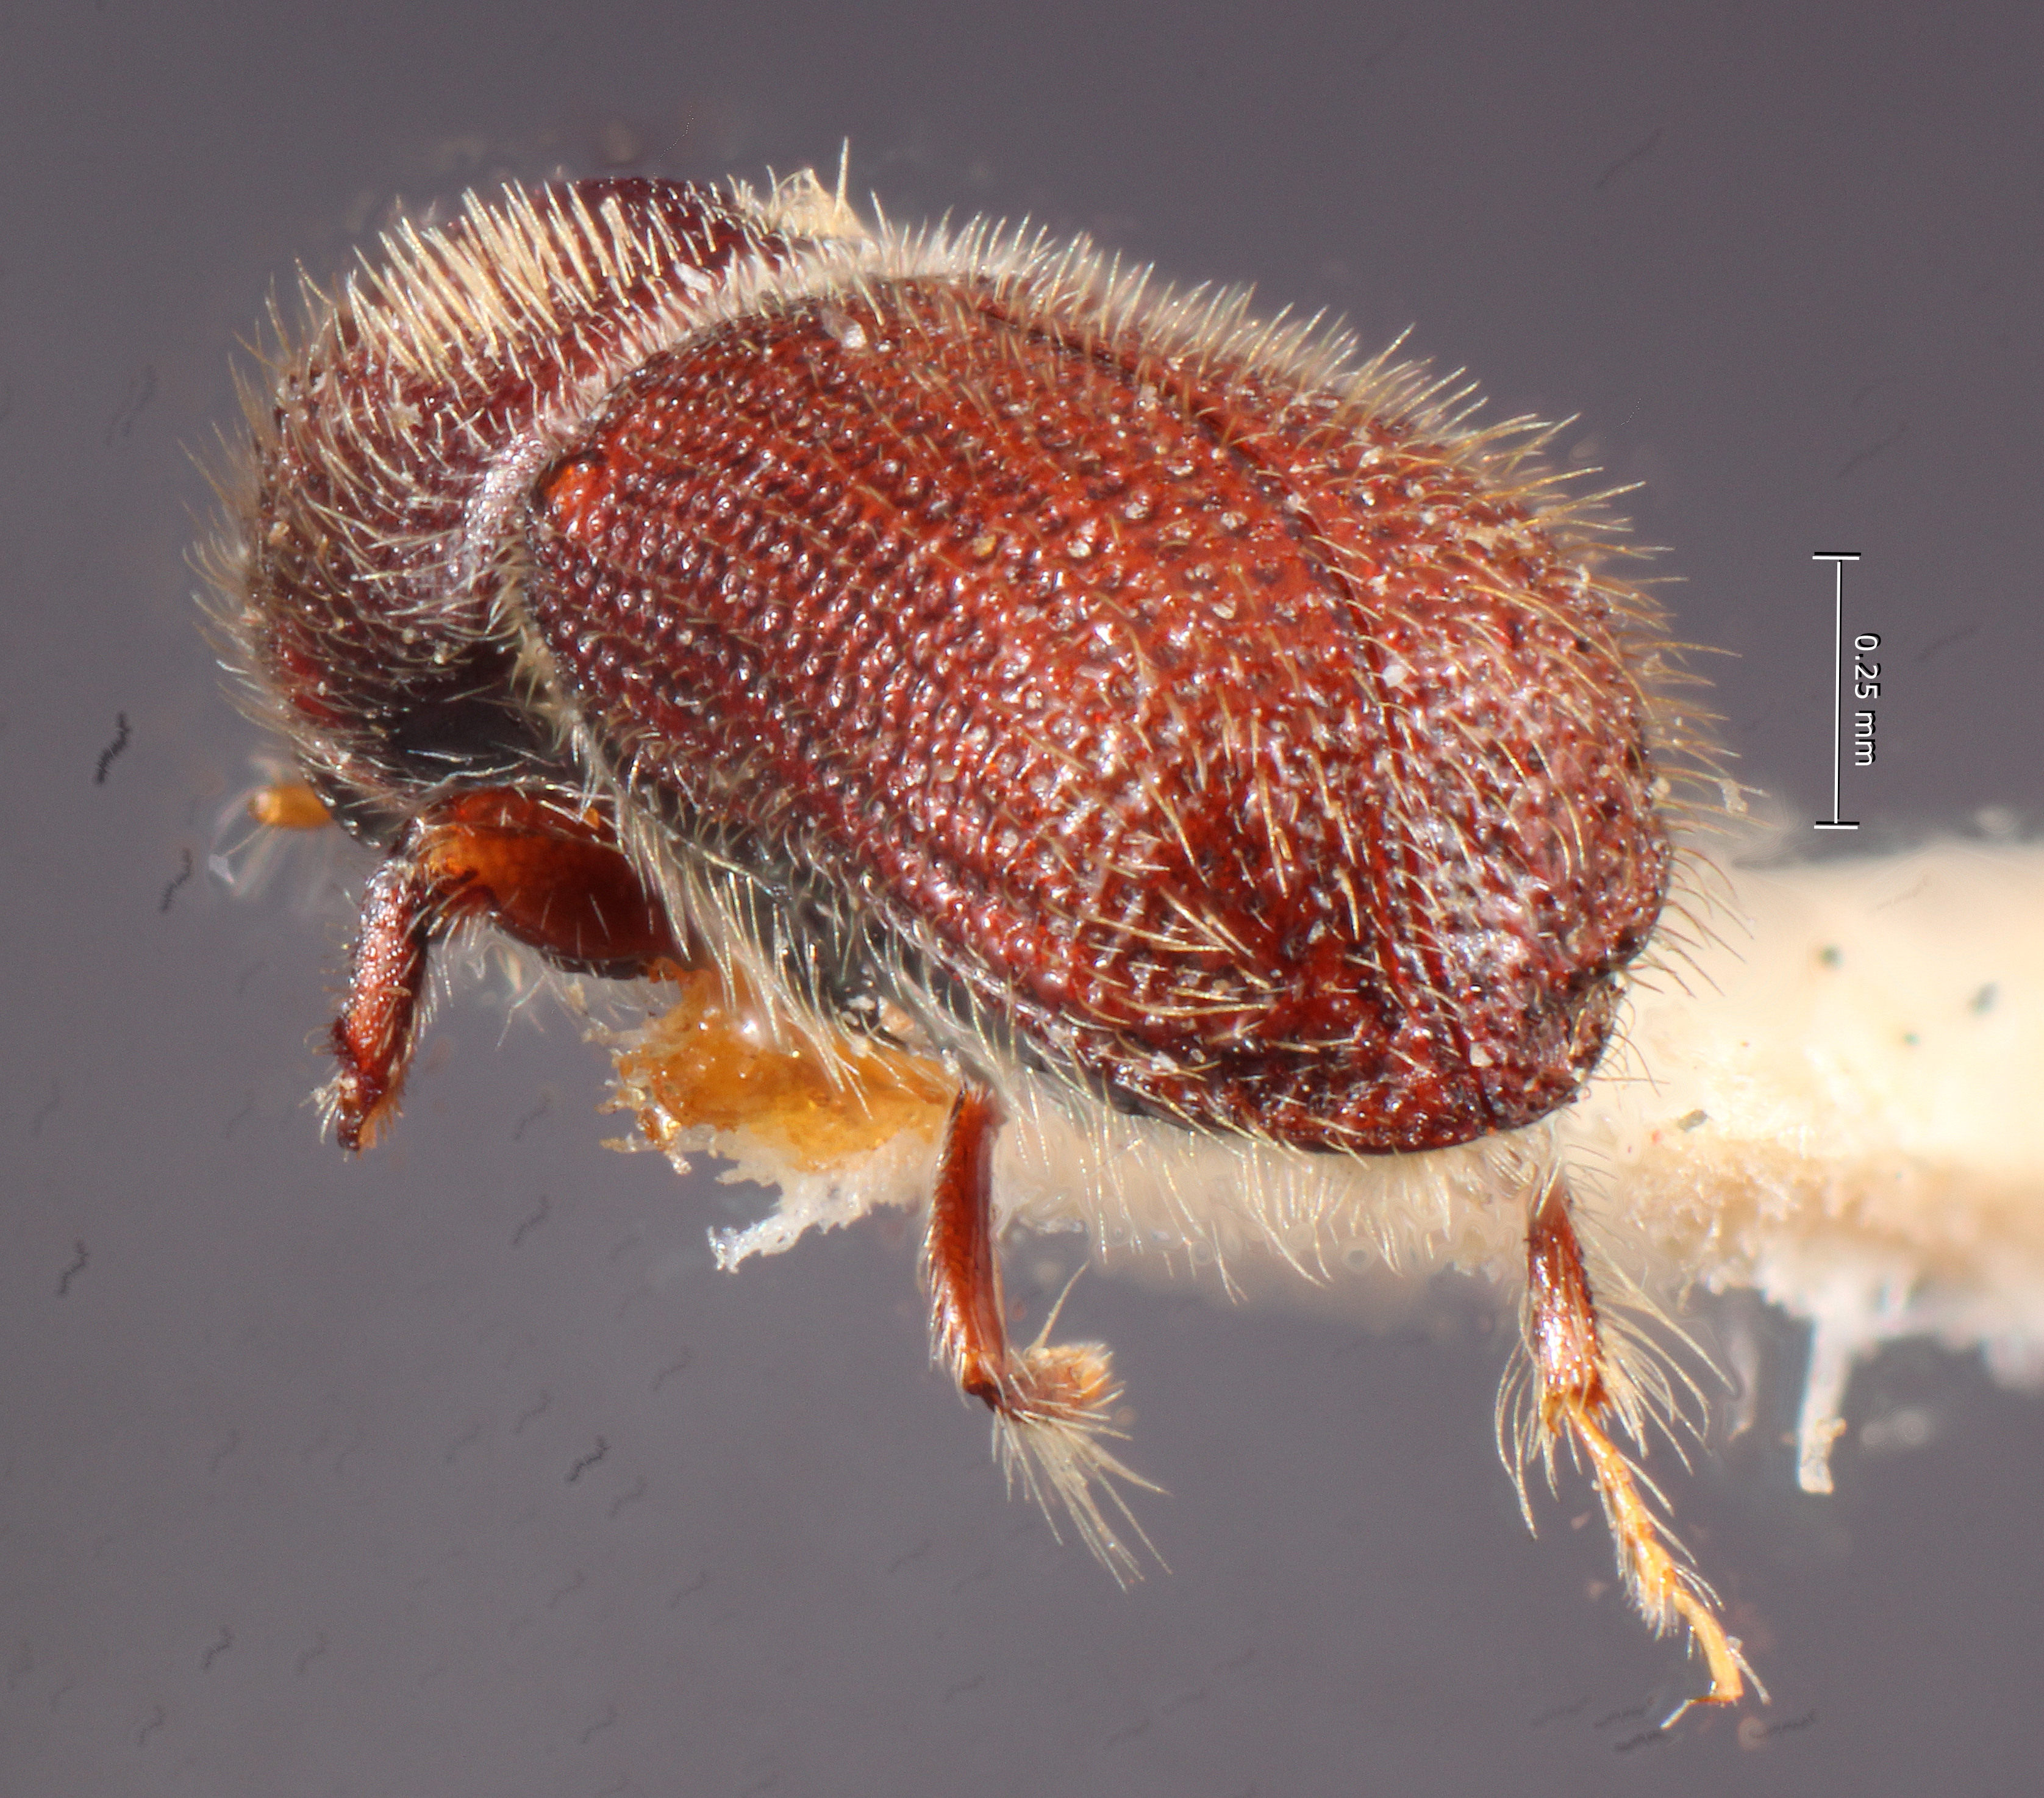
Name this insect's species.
Hylocurus crinitus
